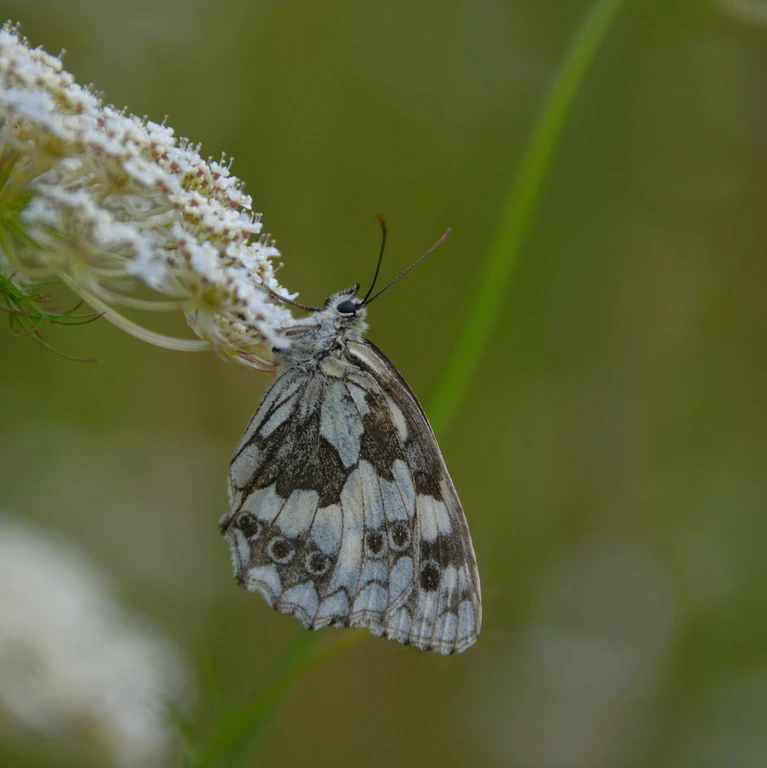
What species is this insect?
Melanargia galathea
